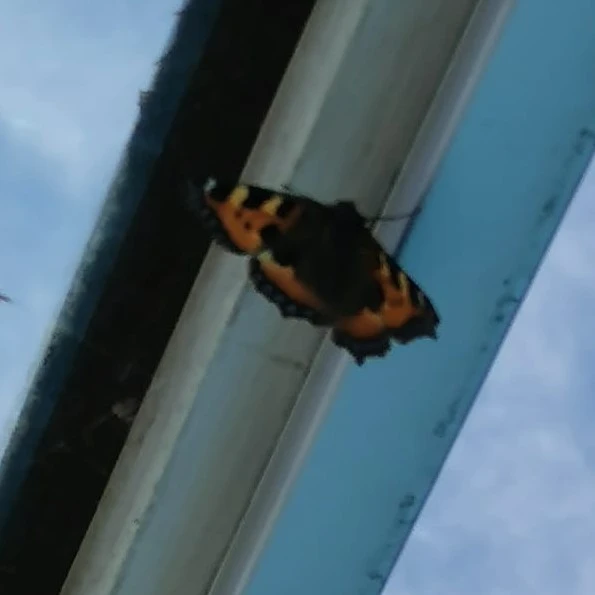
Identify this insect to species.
Aglais urticae
